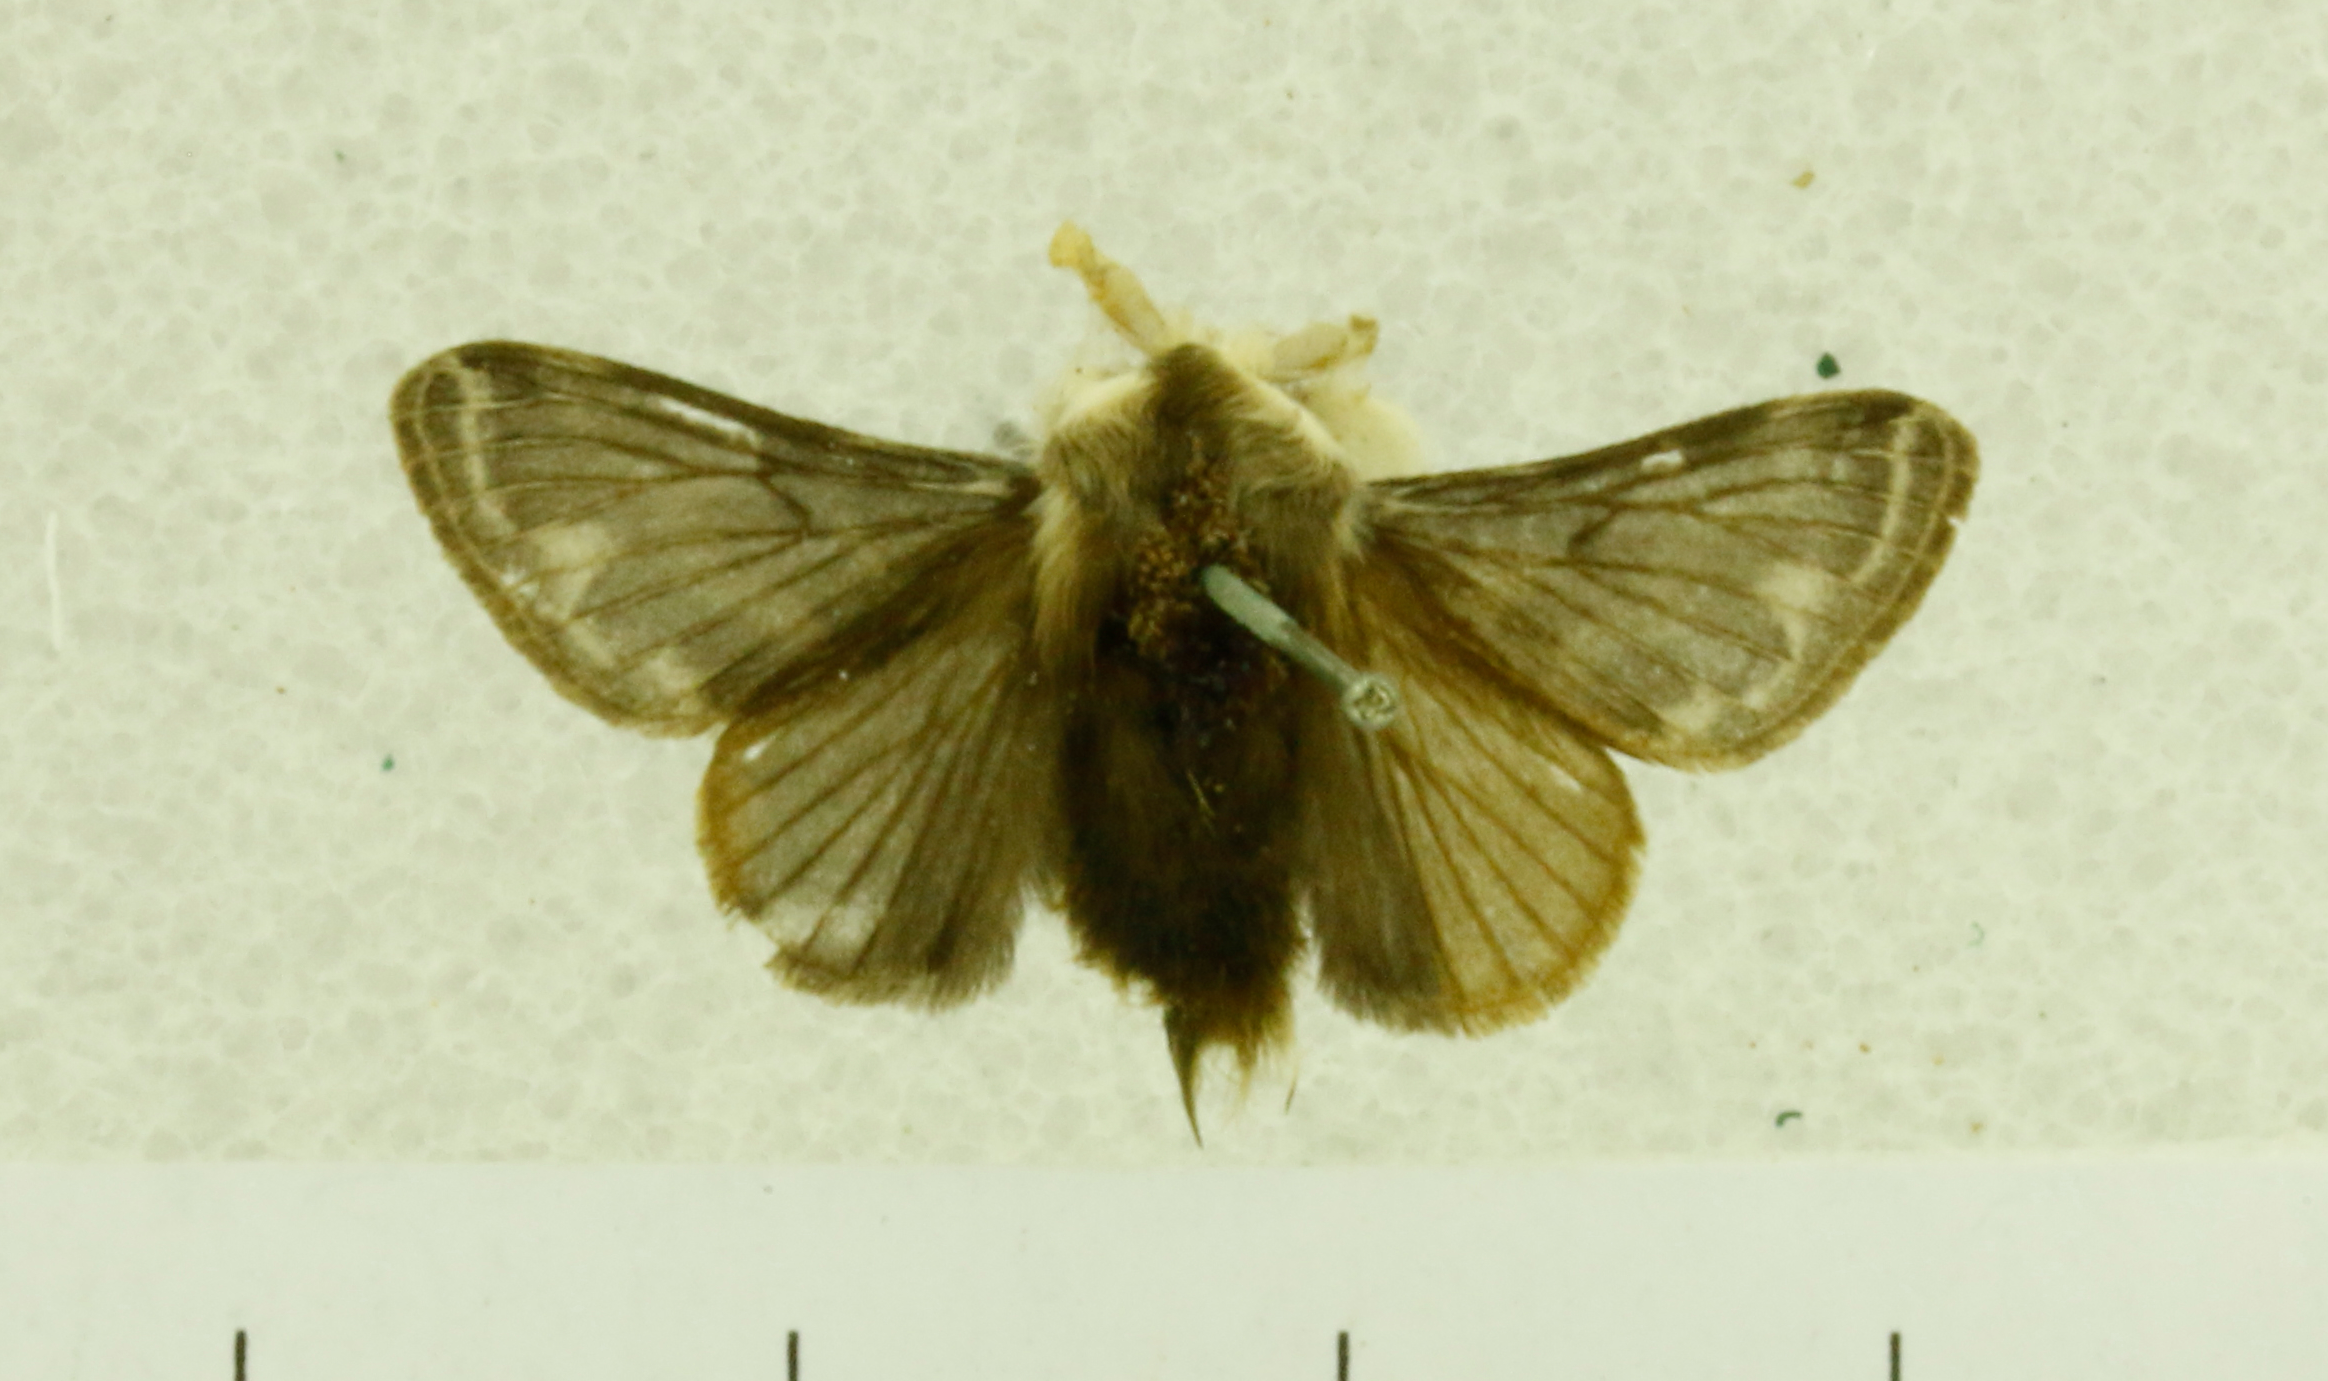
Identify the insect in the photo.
Planosa laricis
